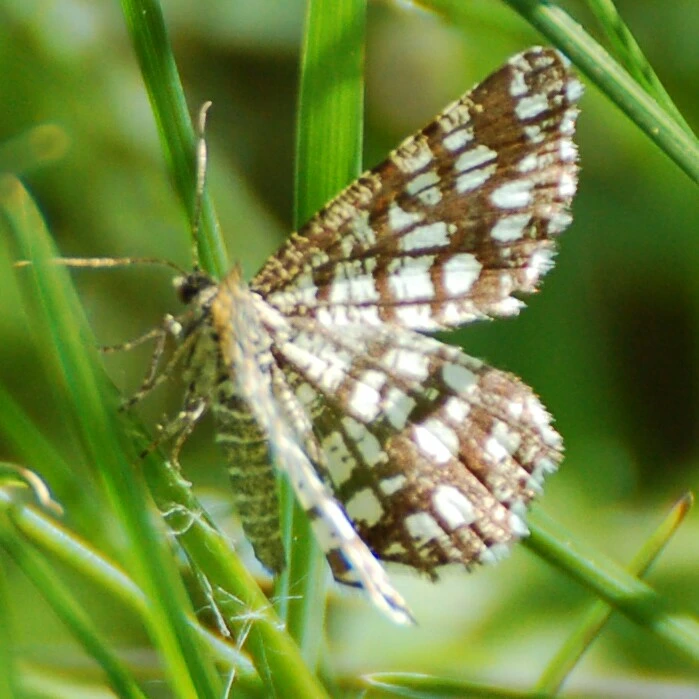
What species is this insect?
Chiasmia clathrata
